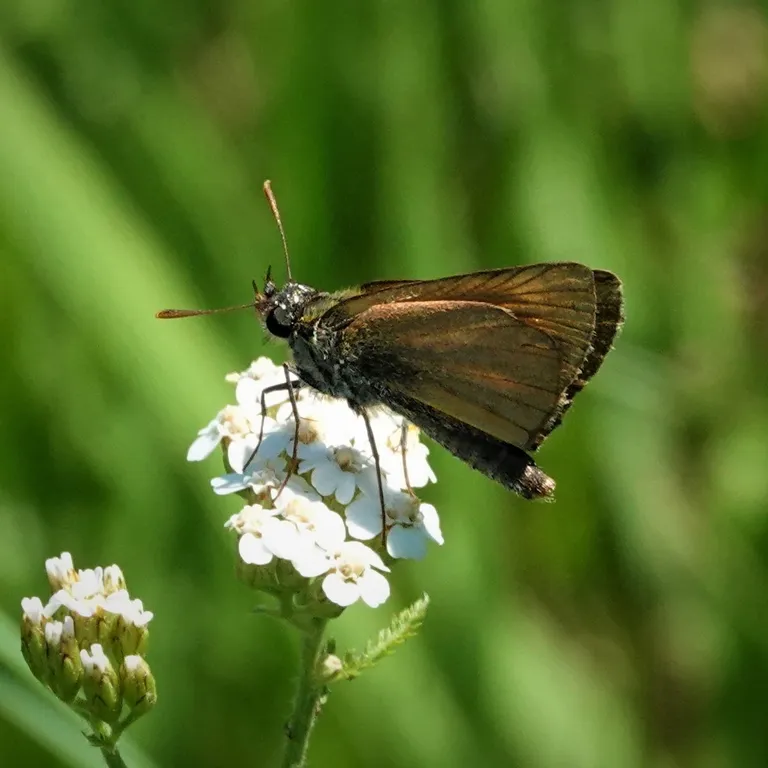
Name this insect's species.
Ochlodes sylvanus (also Ochlodes venata)
